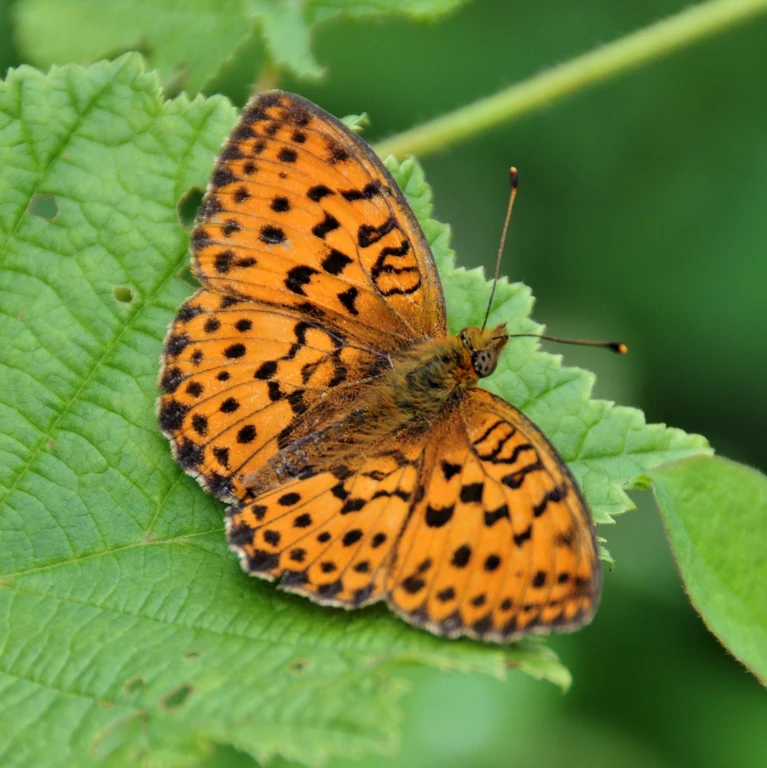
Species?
Brenthis daphne
